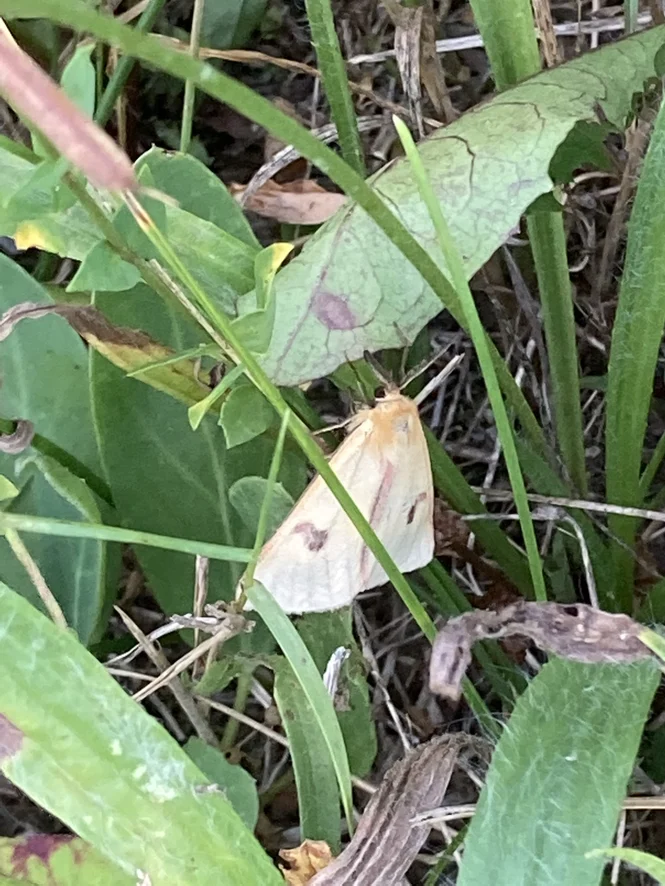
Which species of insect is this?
Diacrisia sannio
